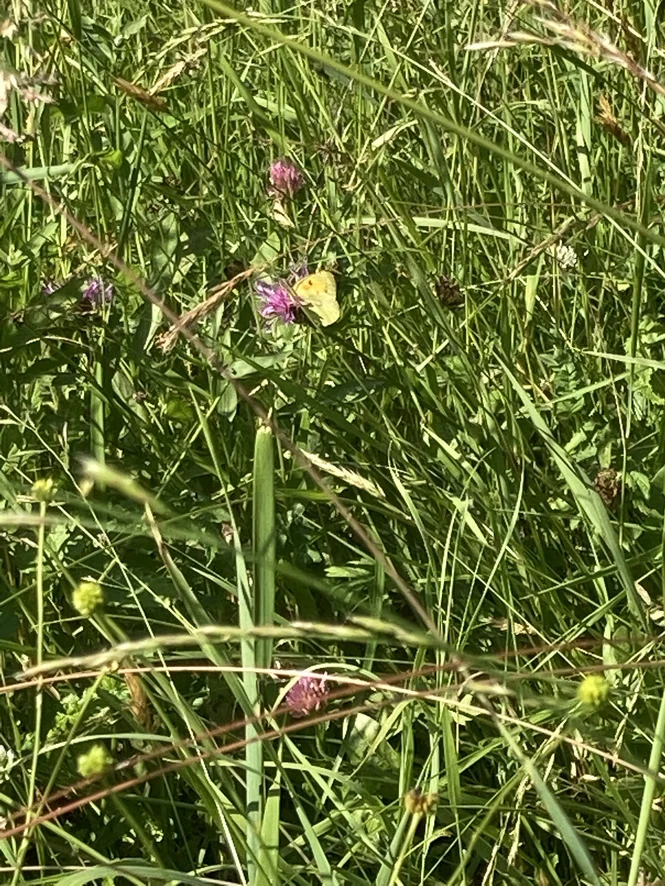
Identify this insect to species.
Colias croceus
